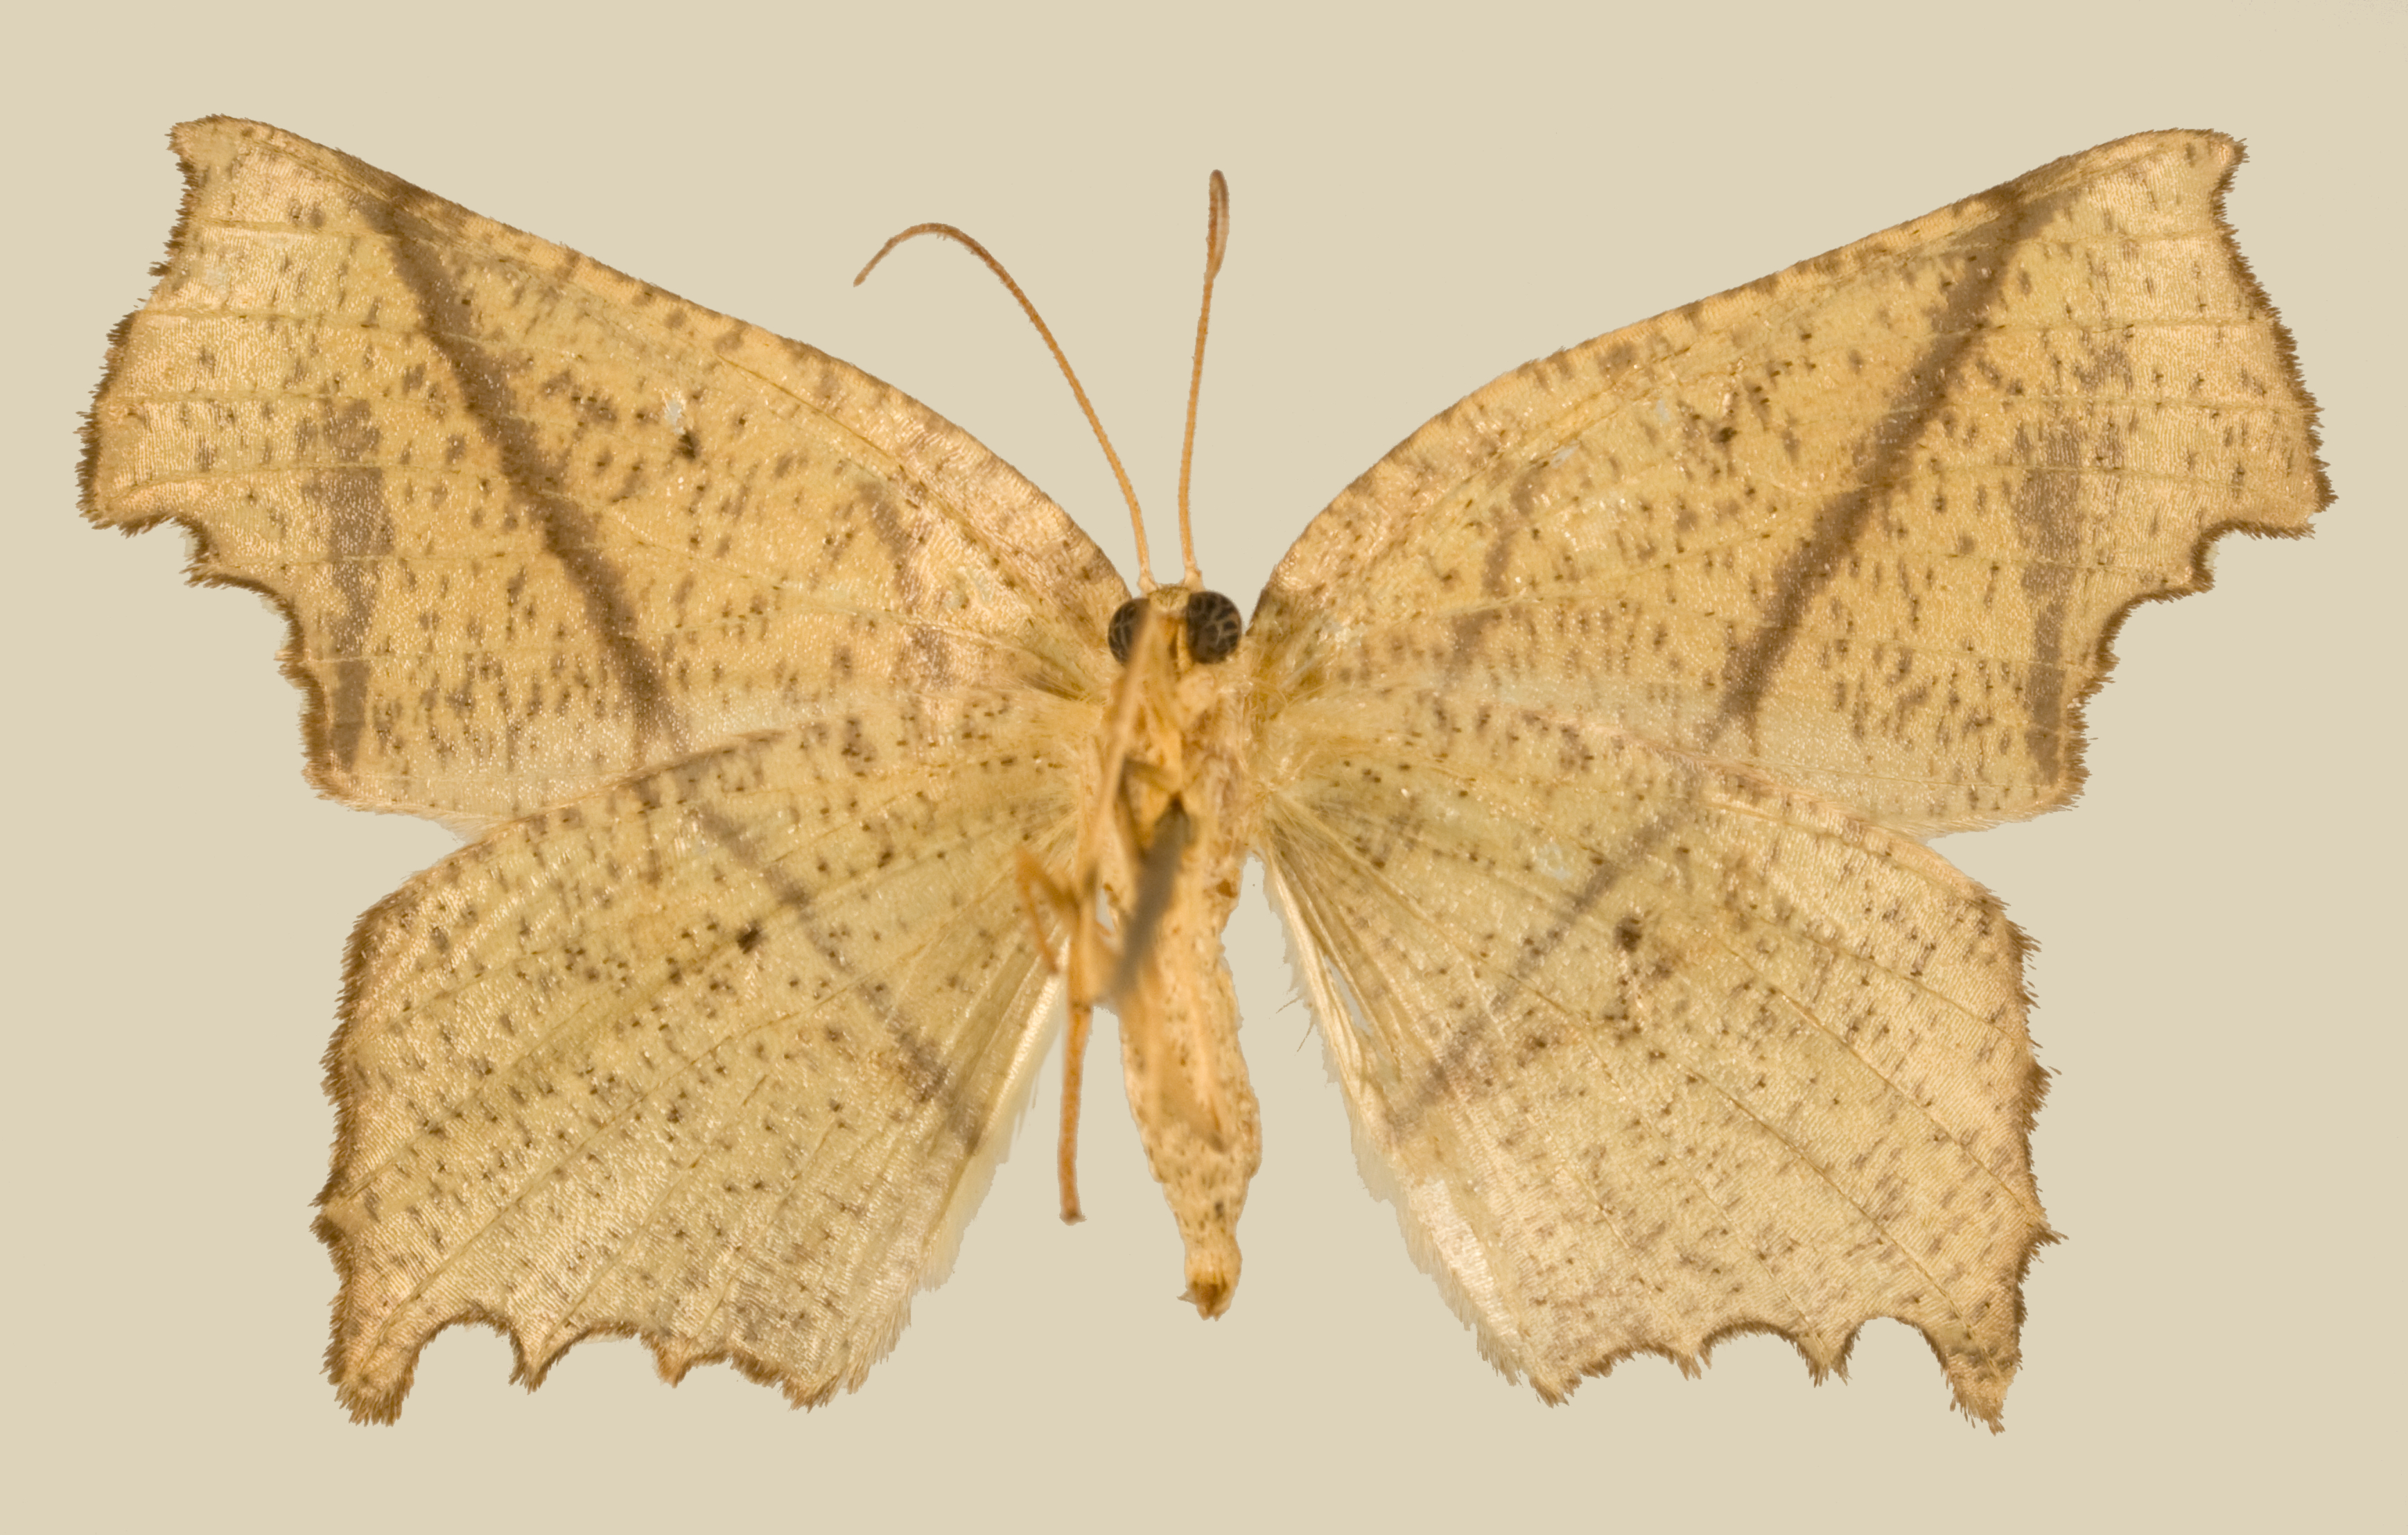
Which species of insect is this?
Phyllodonta perileptaria
